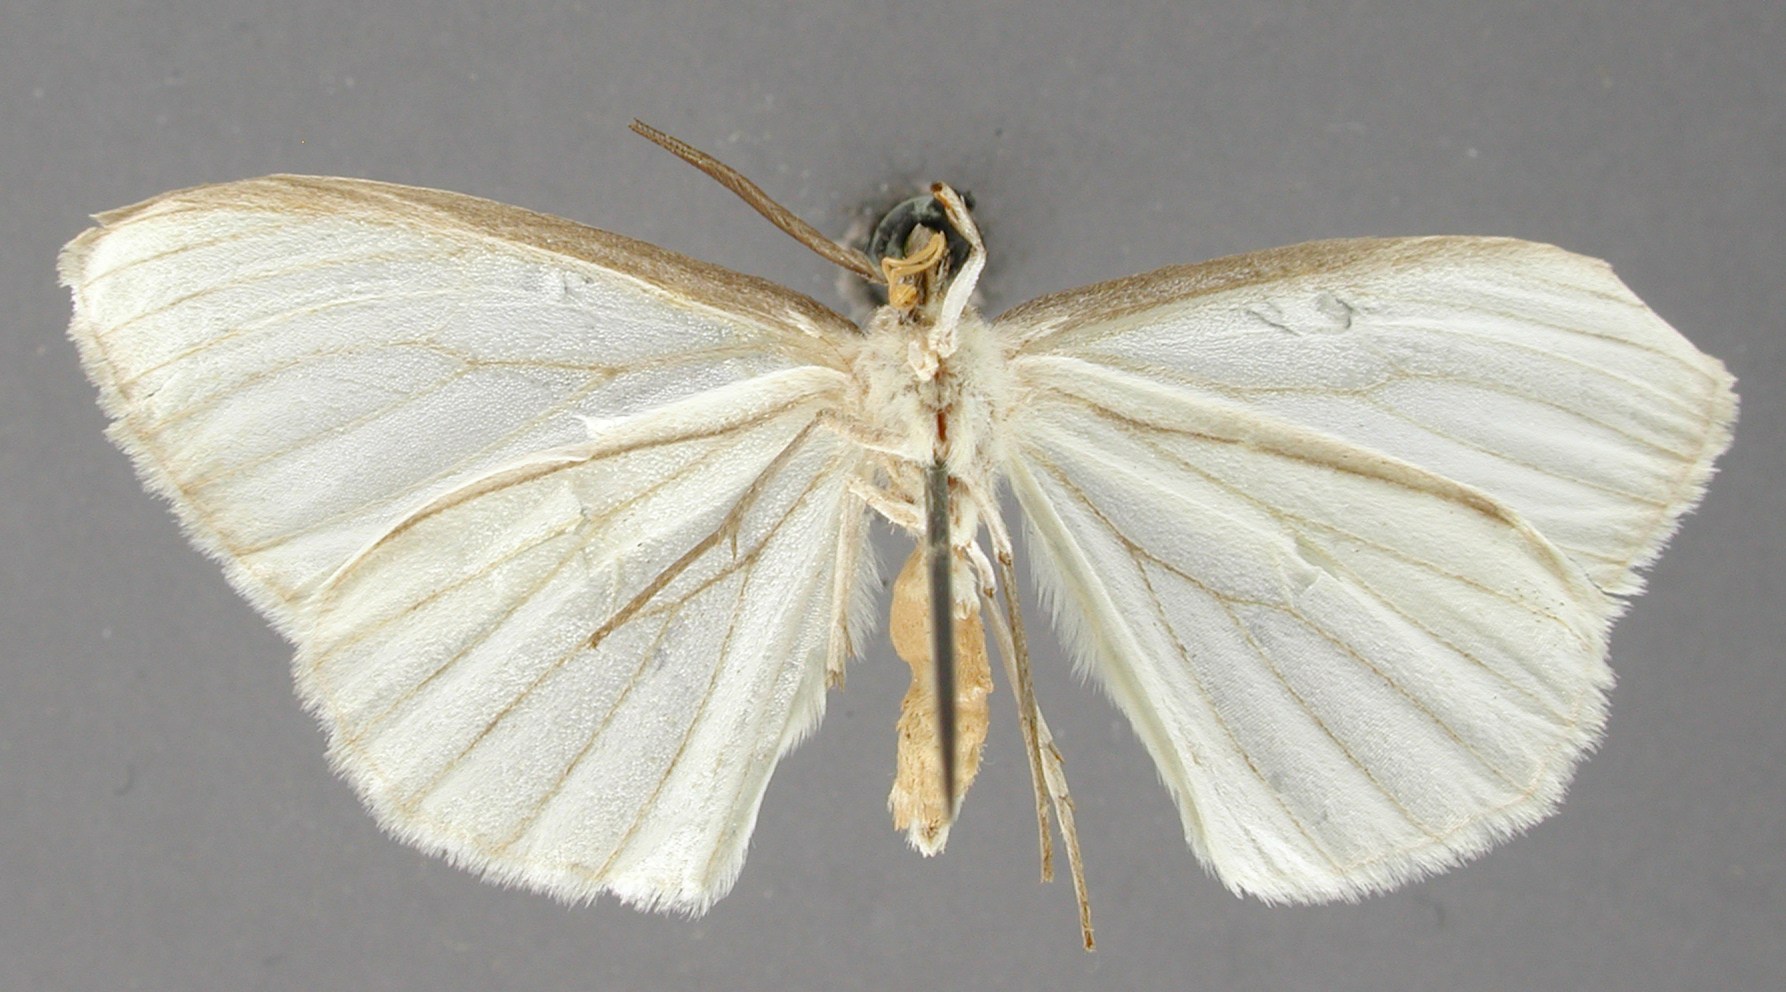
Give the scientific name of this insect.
Penthophlebia nigriceps
